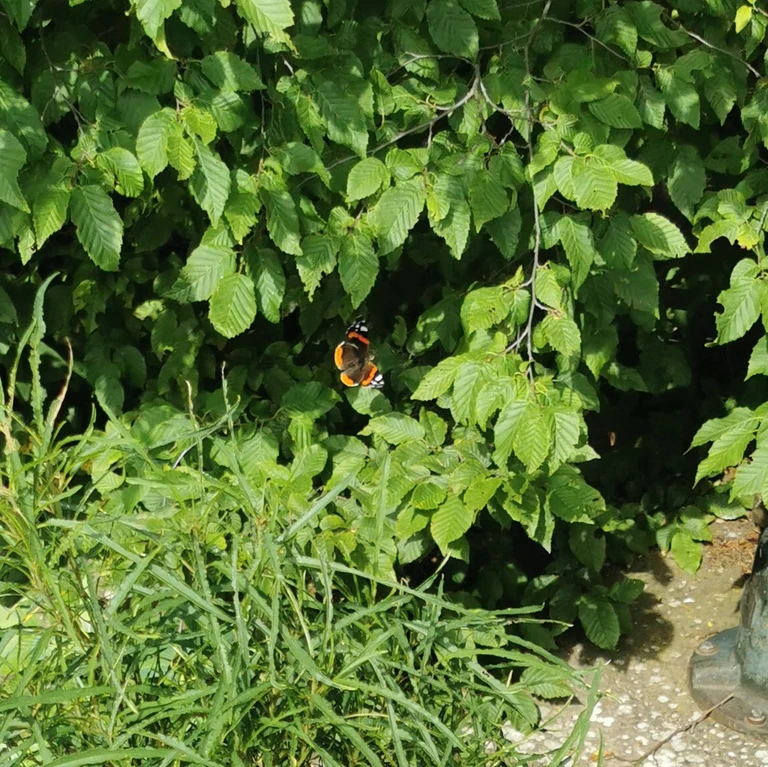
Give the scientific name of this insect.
Vanessa atalanta
